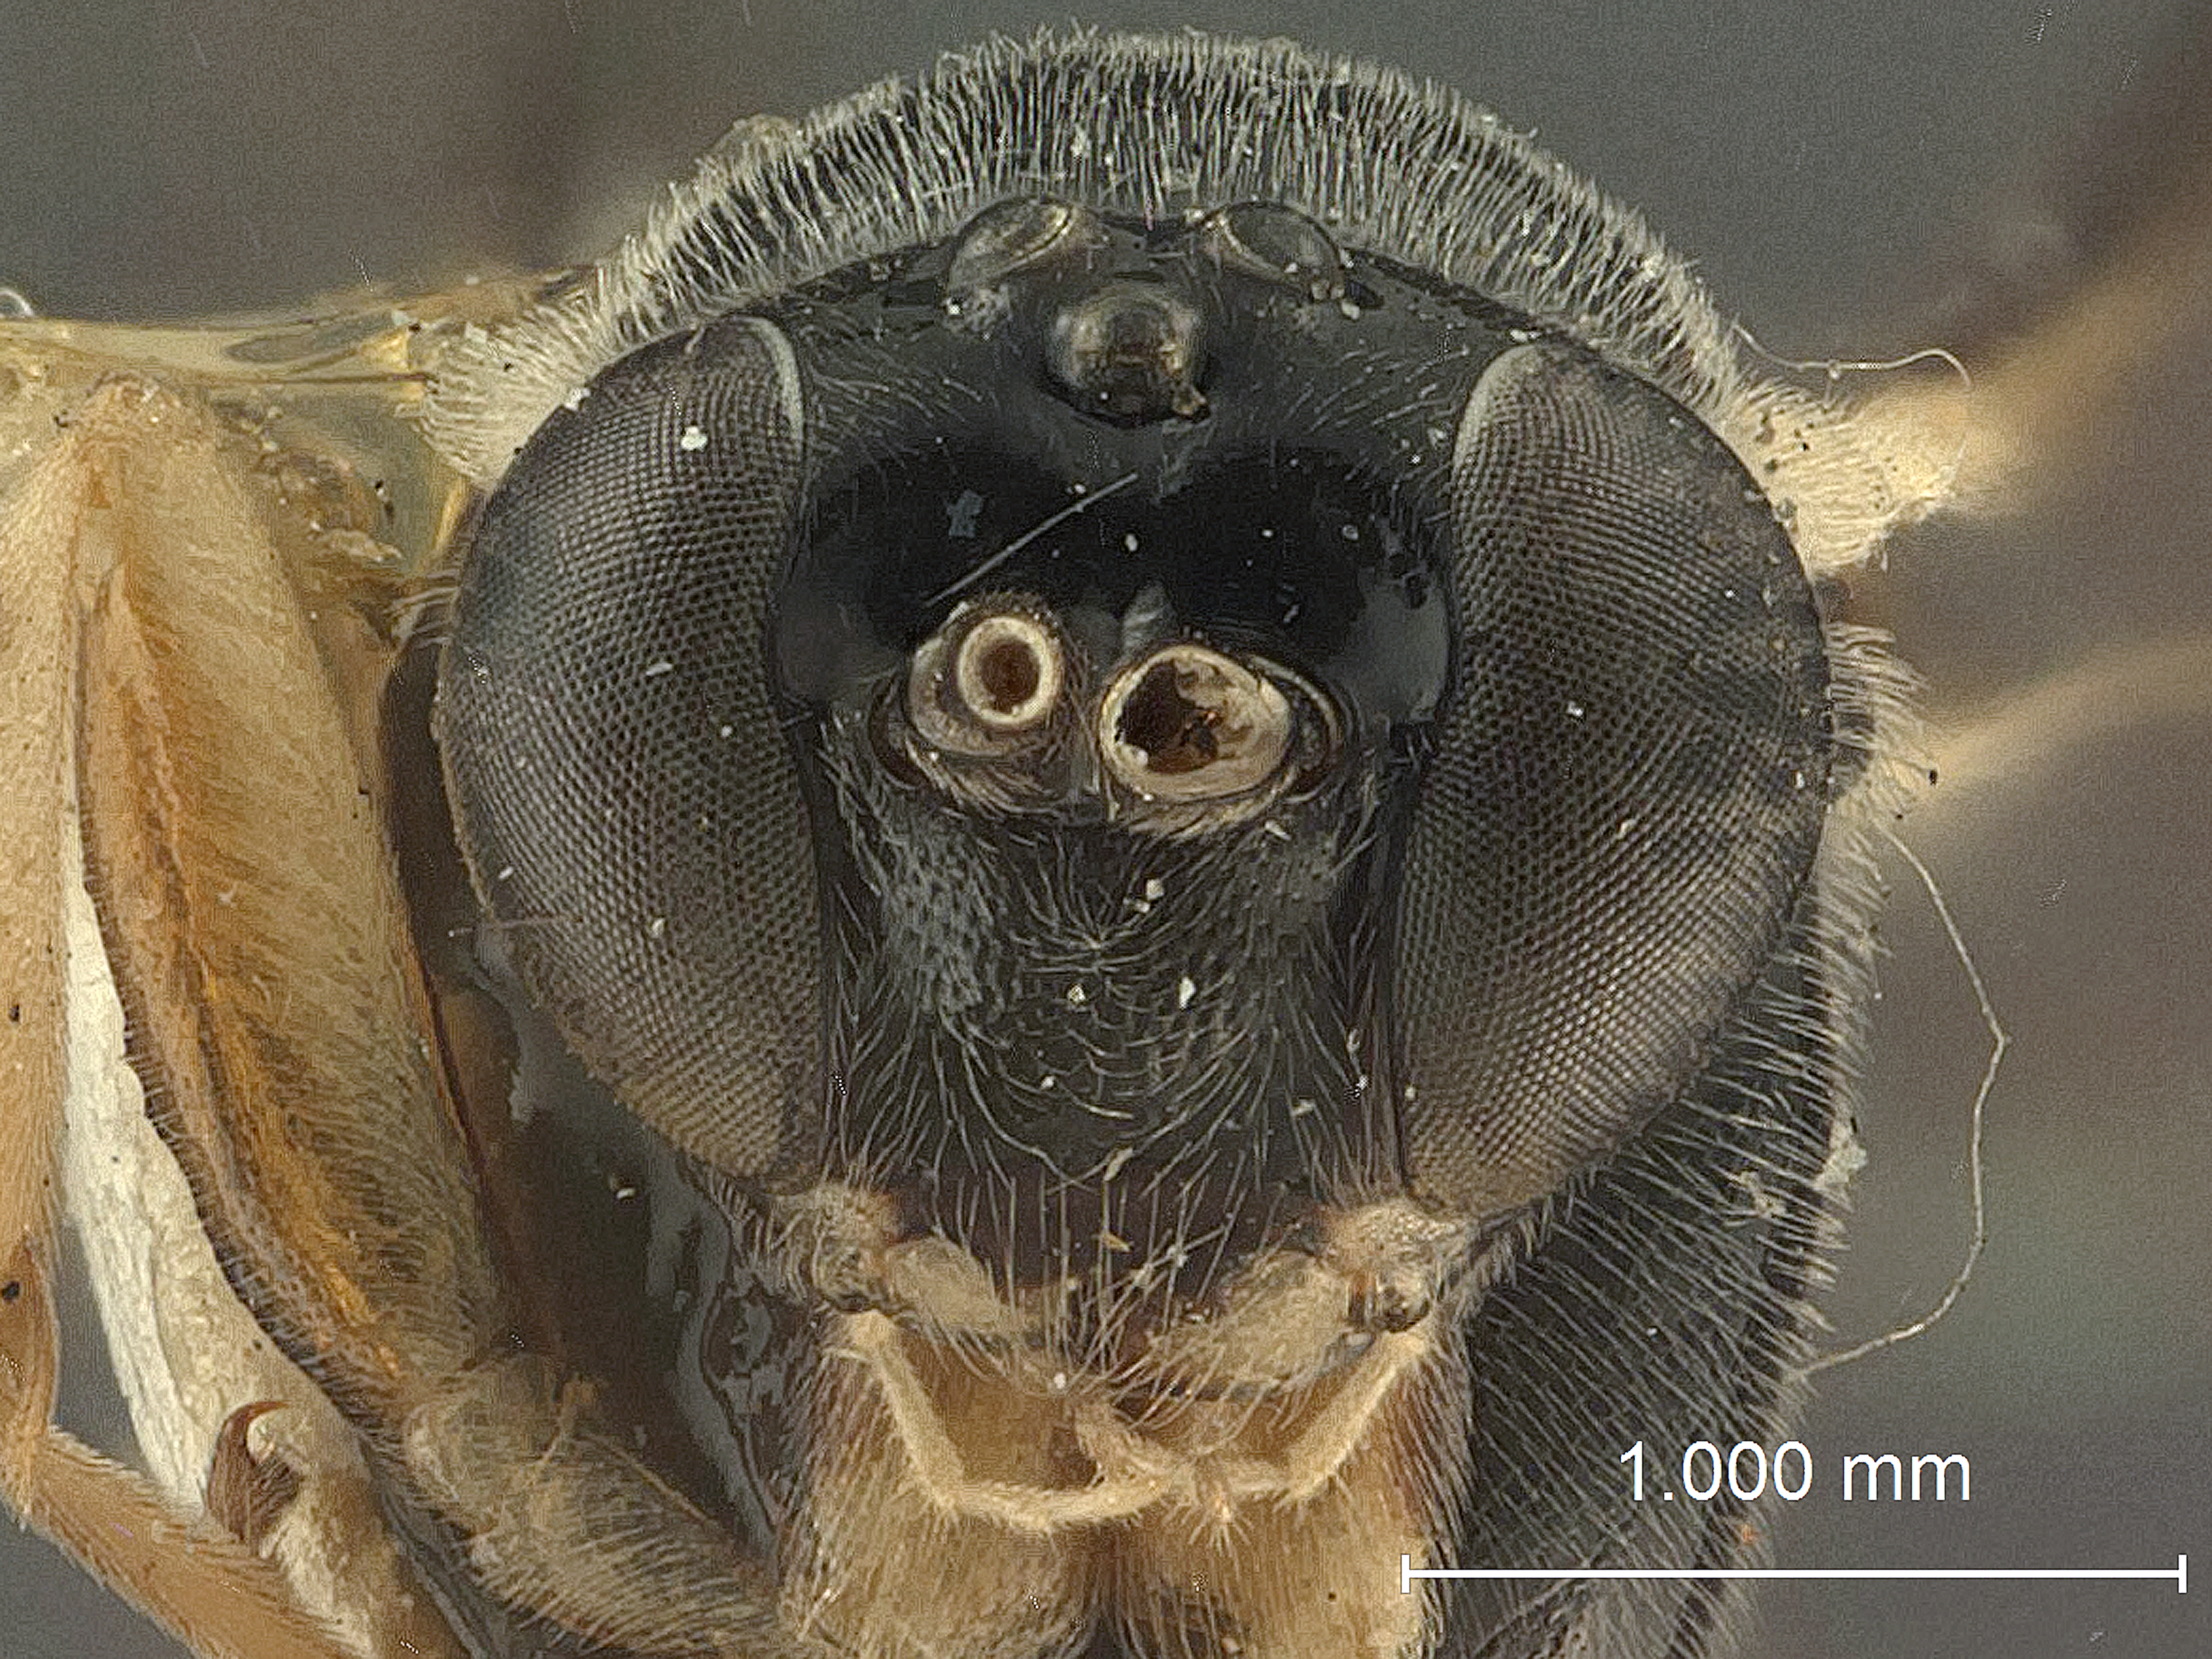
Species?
Delomerista diprionis
